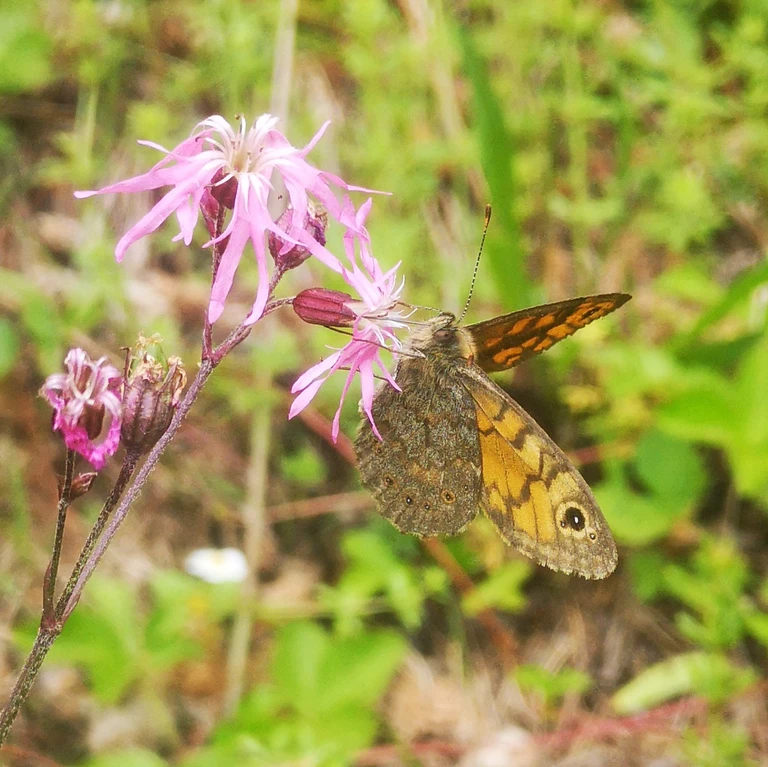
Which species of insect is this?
Lasiommata megera (also Pararge megera)
